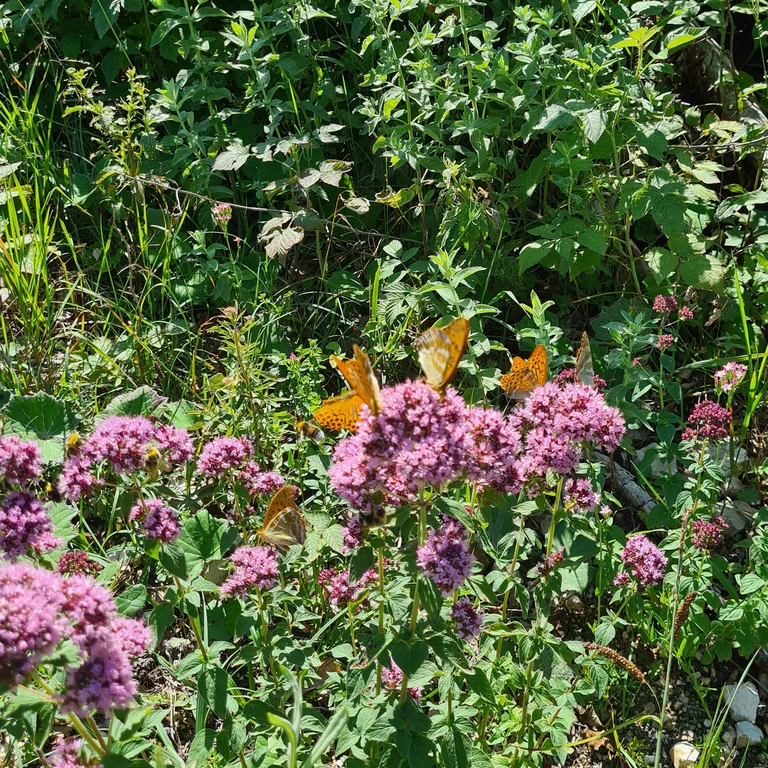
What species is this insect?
Argynnis paphia
